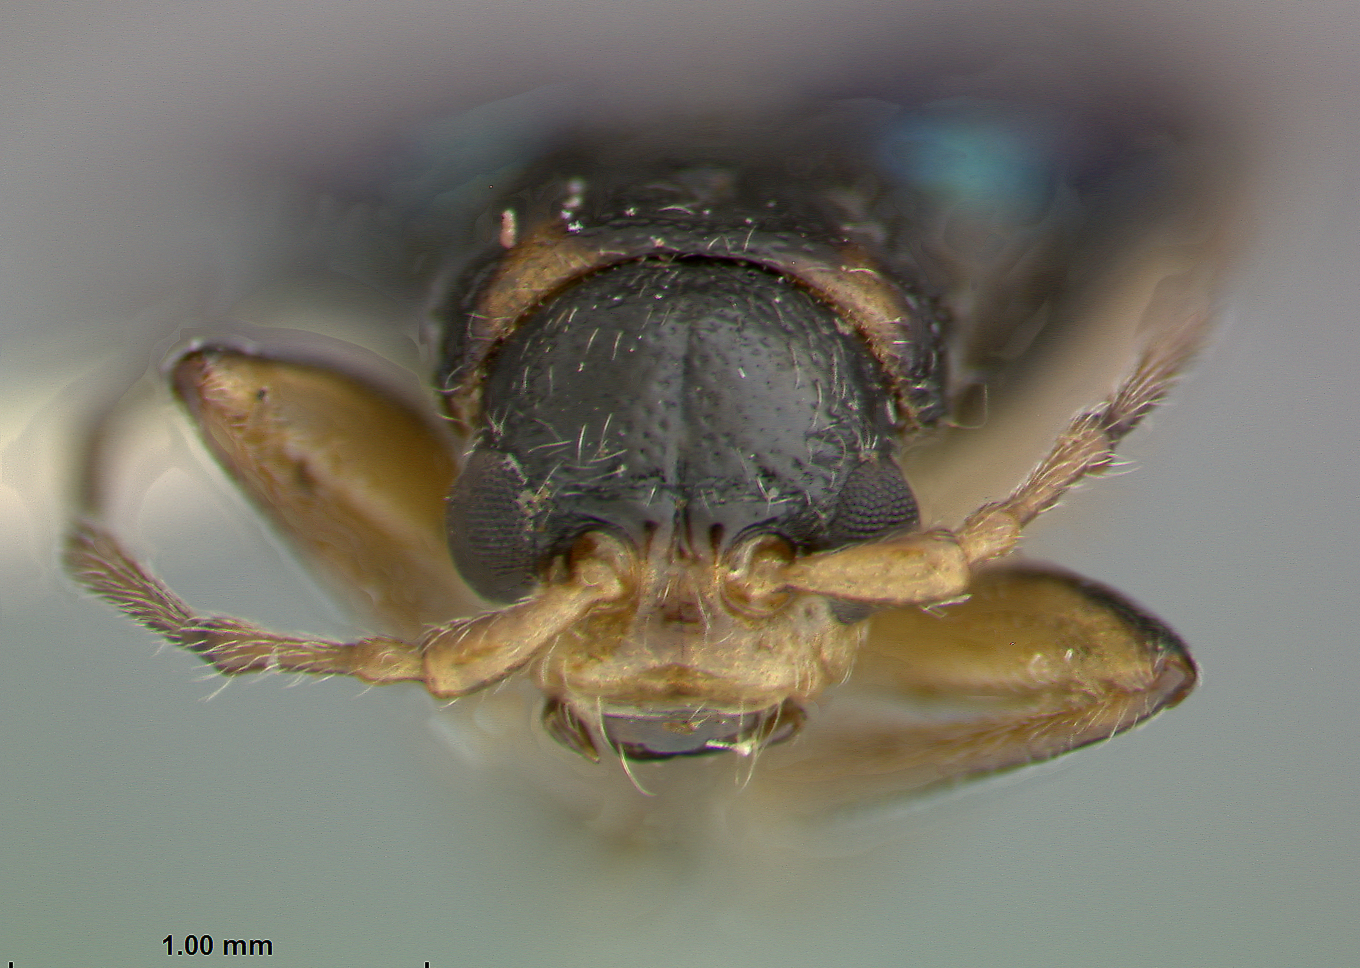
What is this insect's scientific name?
Pterophthinus viridipennis
